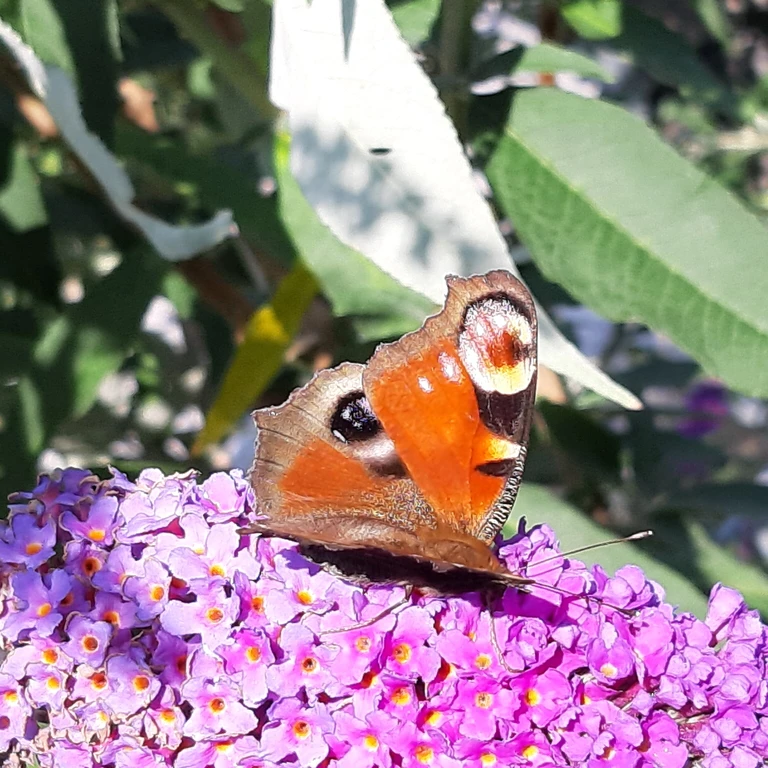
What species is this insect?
Aglais io
